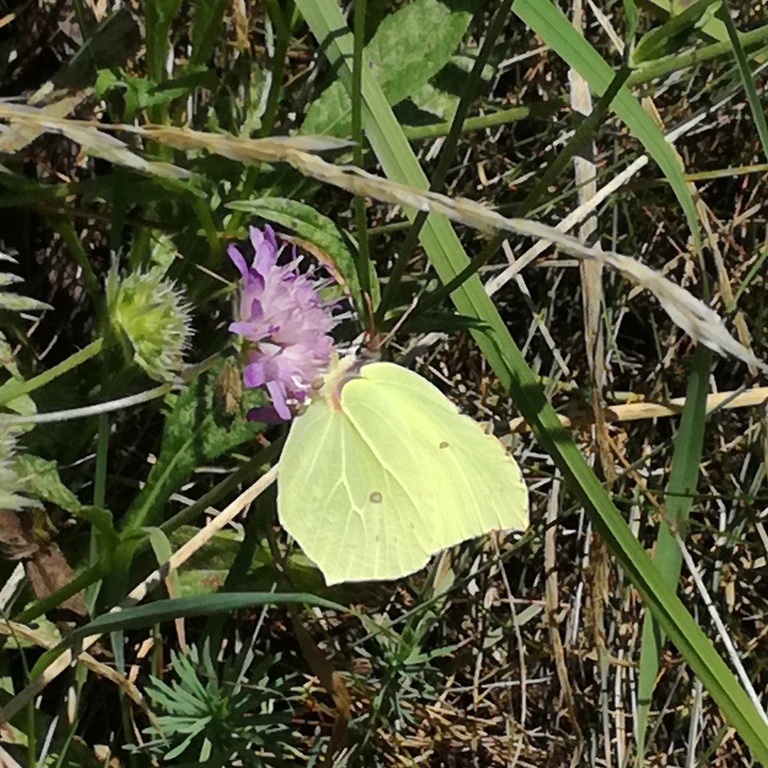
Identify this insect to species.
Gonepteryx rhamni
